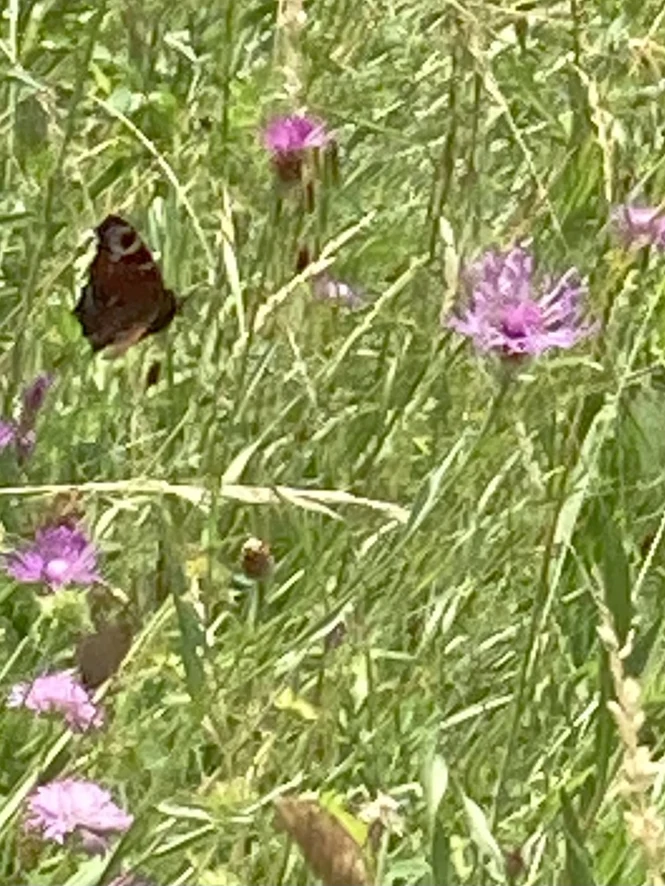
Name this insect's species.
Aglais io
